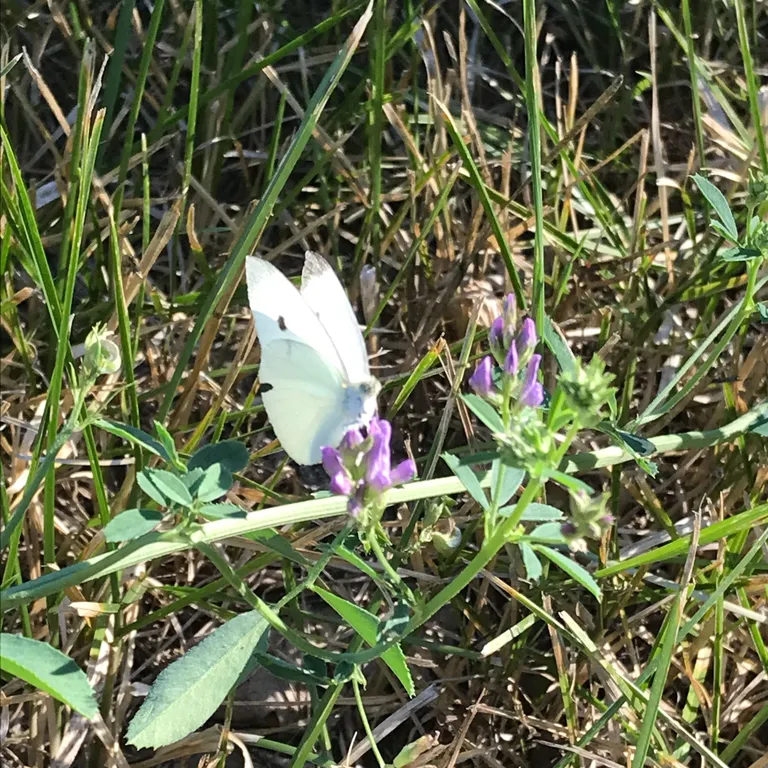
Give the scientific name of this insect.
Pieris rapae
